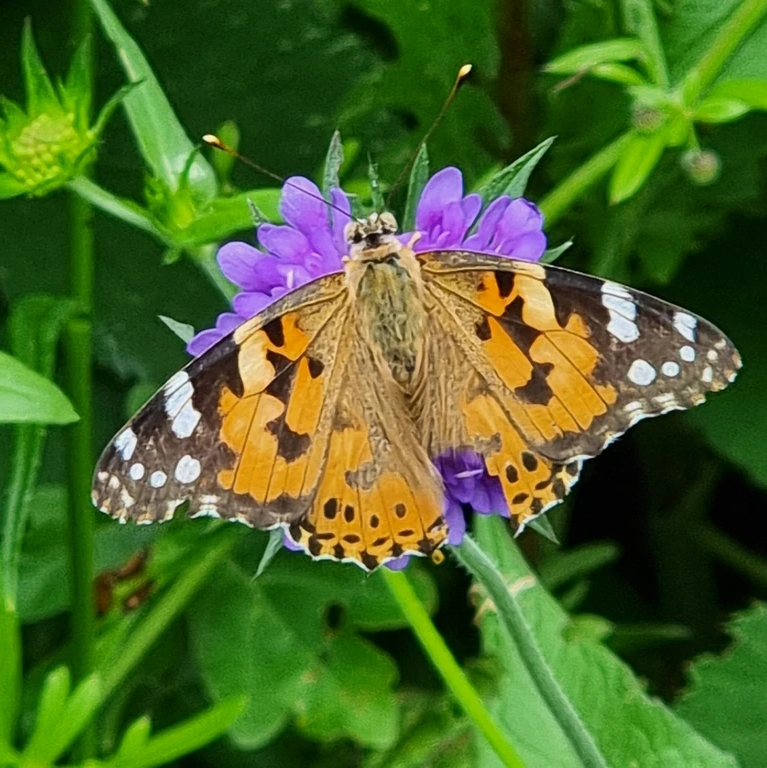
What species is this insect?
Vanessa cardui
